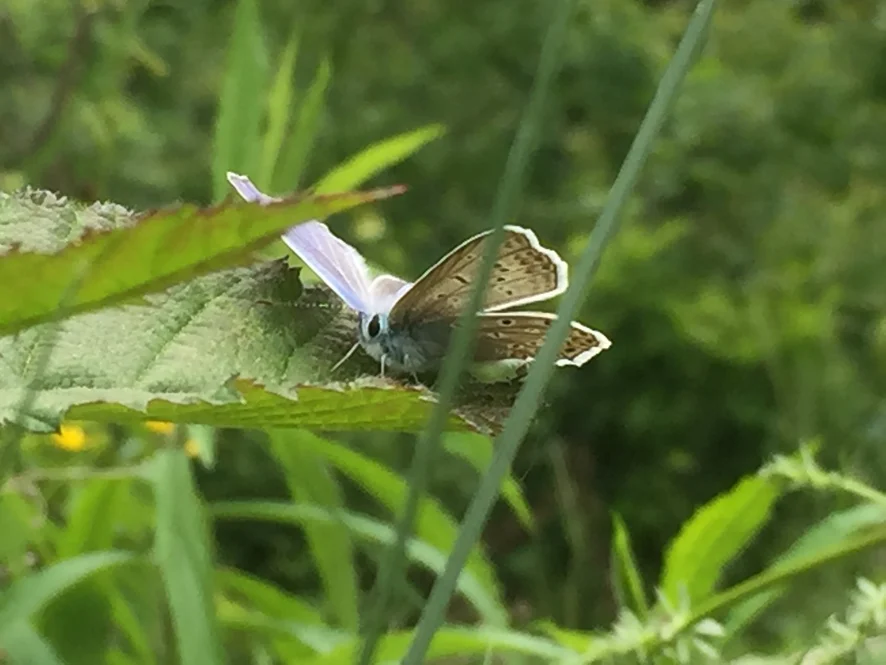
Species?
Polyommatus icarus
